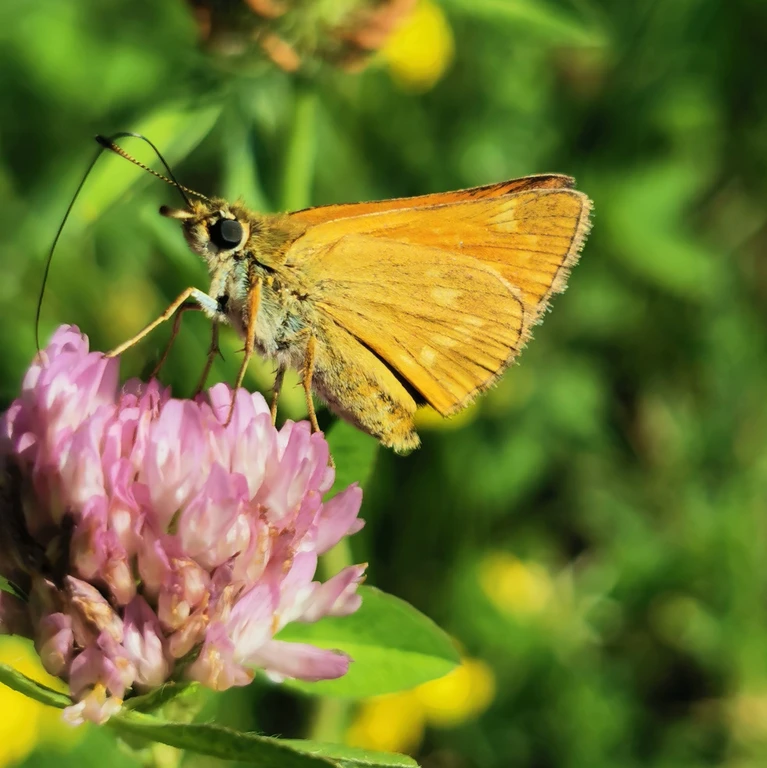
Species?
Ochlodes sylvanus (also Ochlodes venata)
